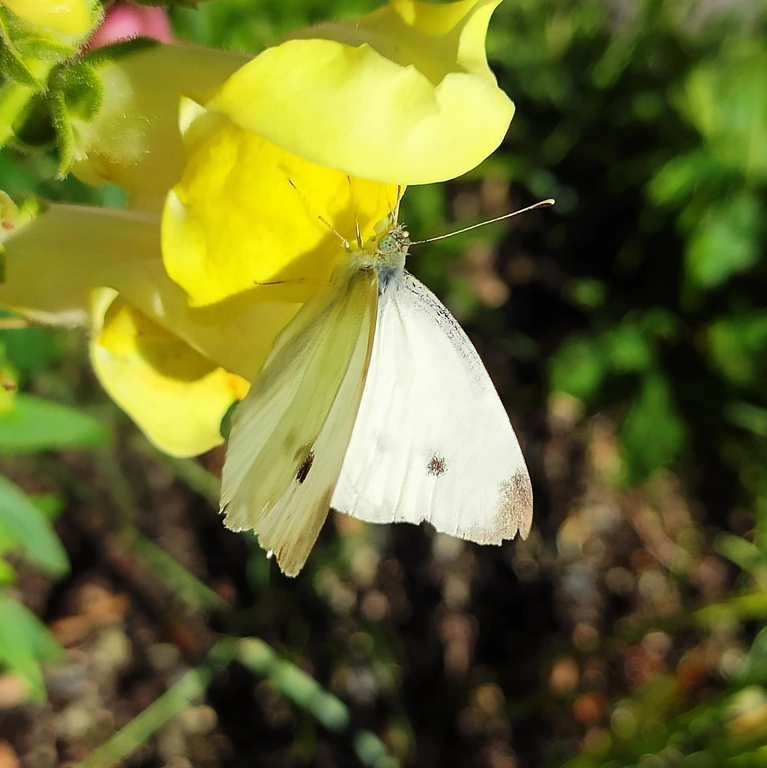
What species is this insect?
Pieris rapae
